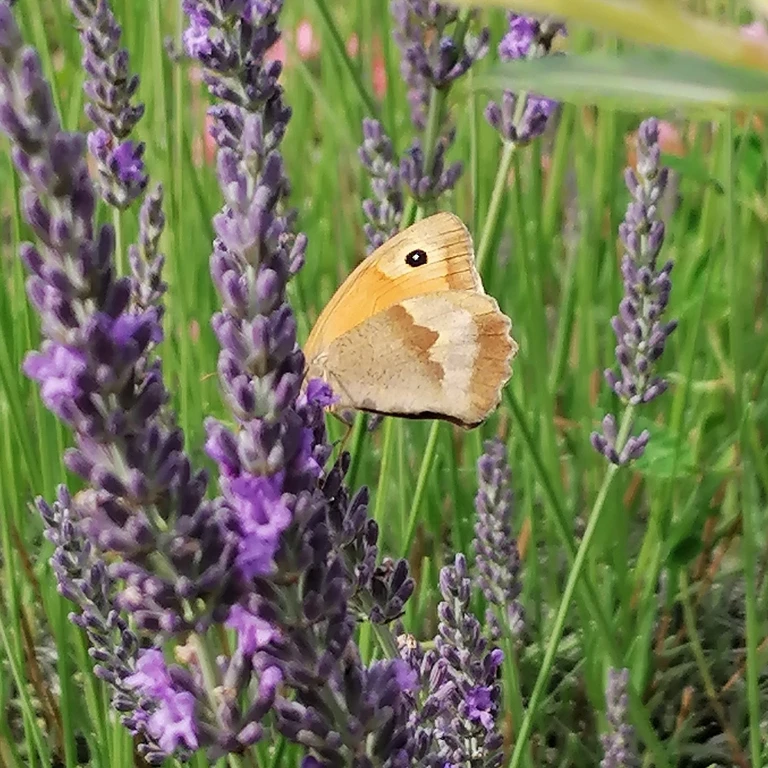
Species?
Maniola jurtina
